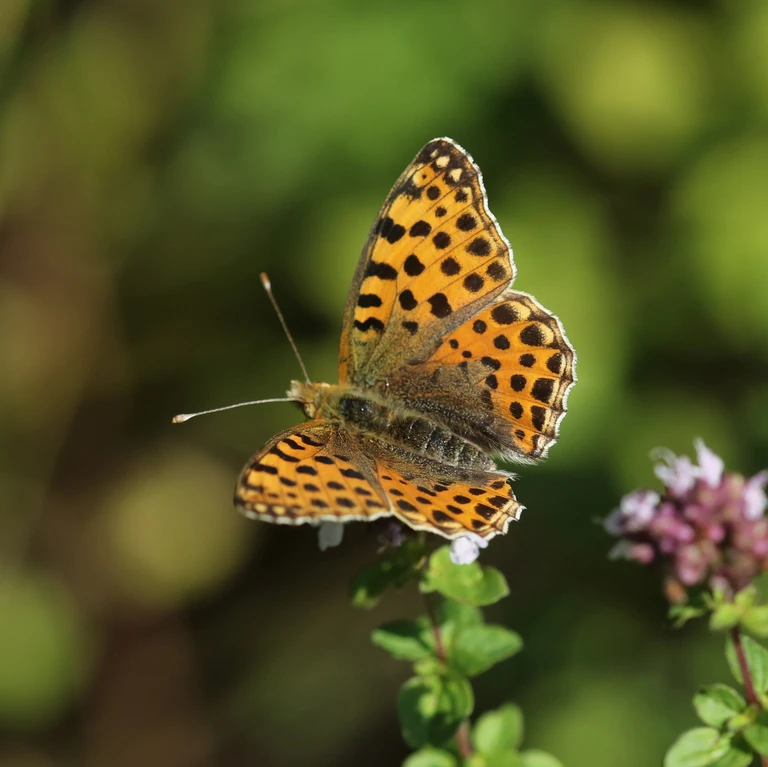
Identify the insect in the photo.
Issoria lathonia
